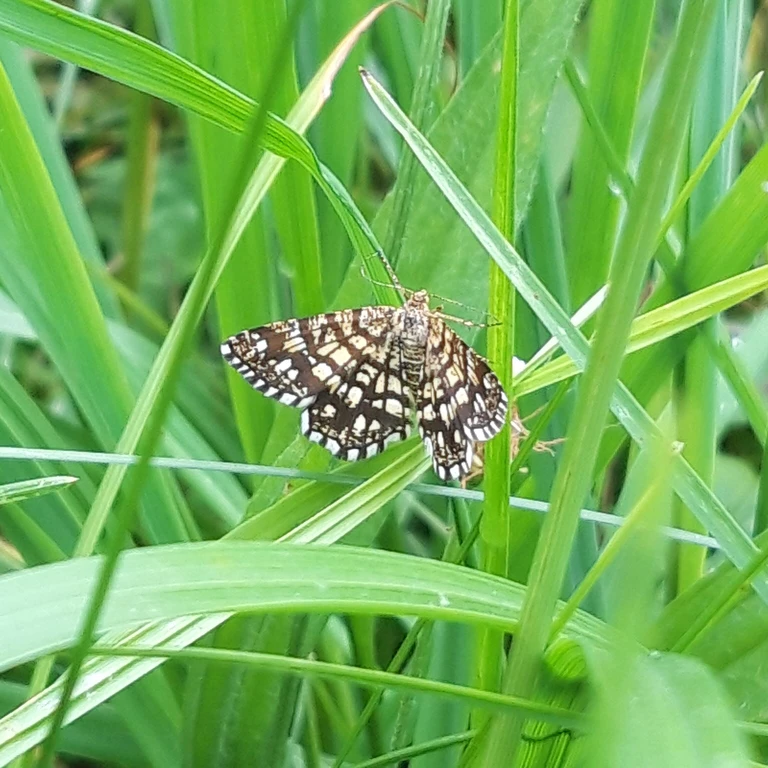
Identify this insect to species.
Chiasmia clathrata
